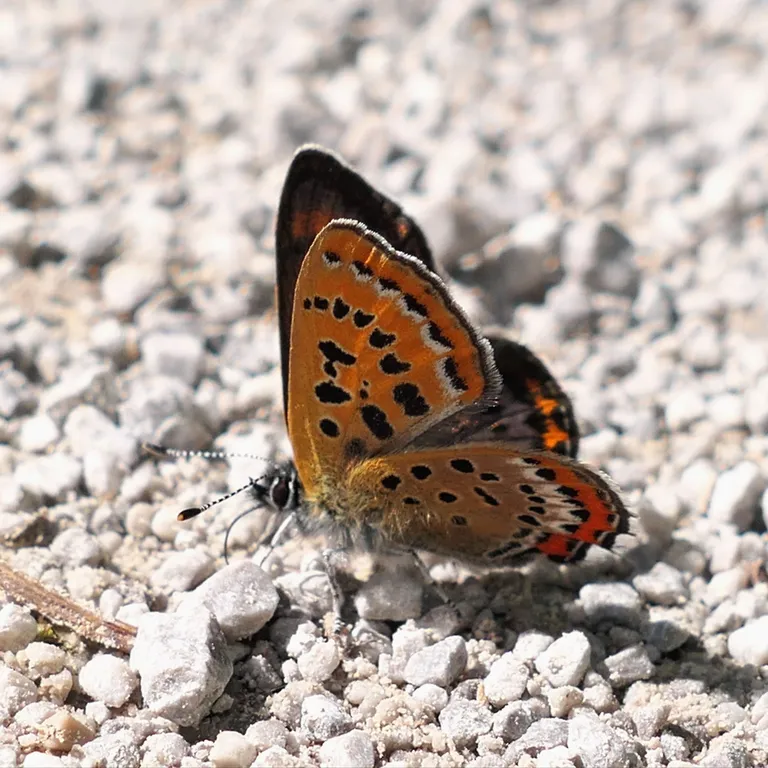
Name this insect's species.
Lycaena helle (also Helleia helle)
